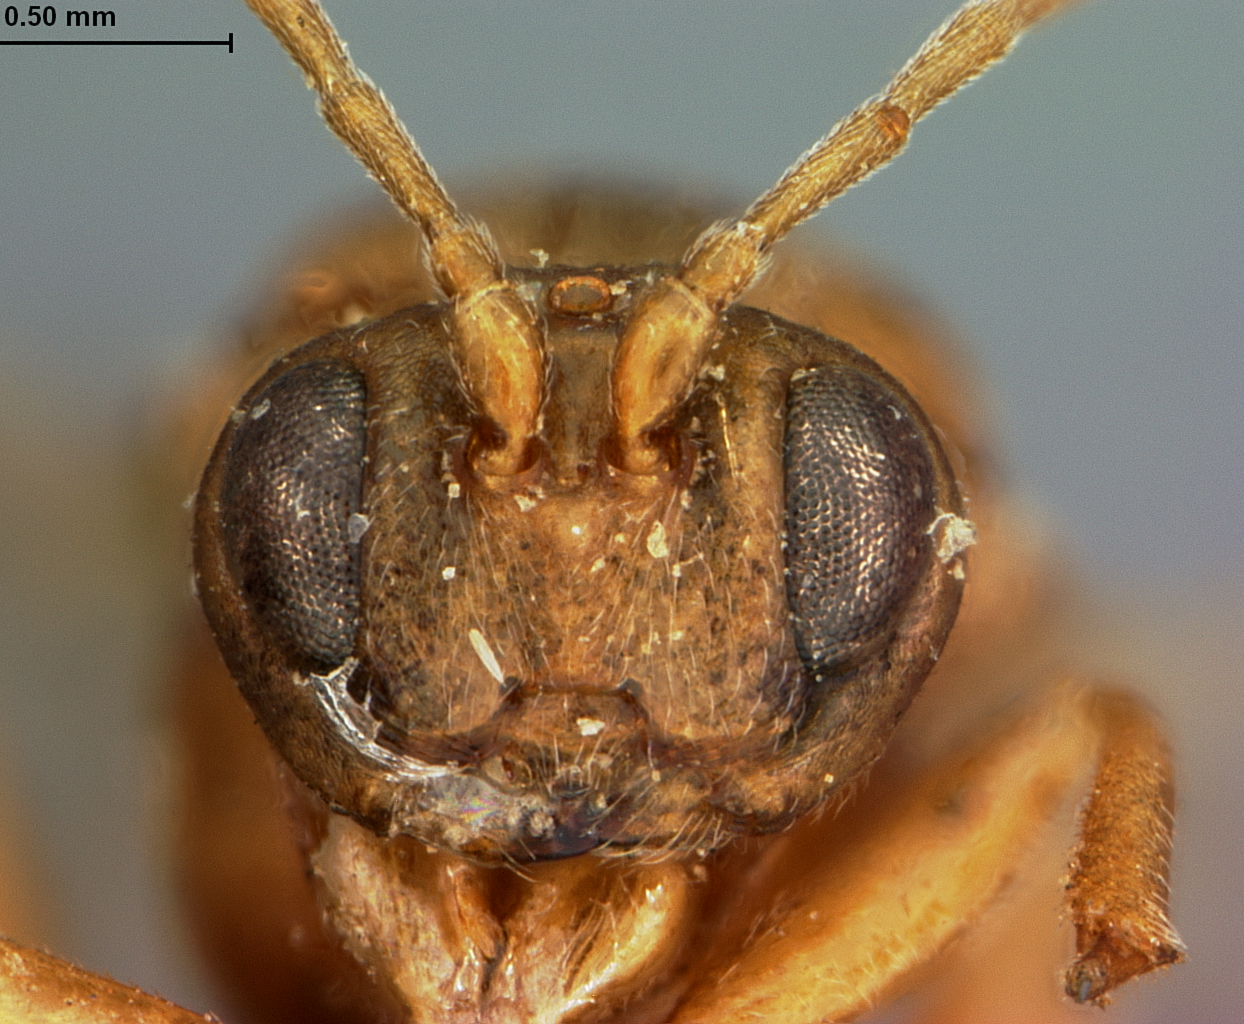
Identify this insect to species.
Andricus wisliceni
